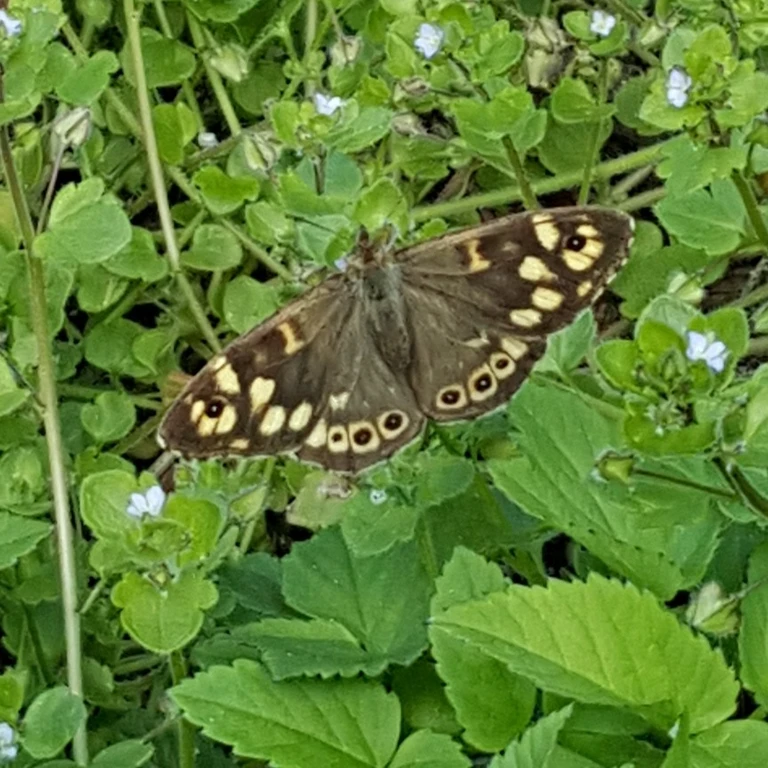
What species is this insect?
Pararge aegeria
